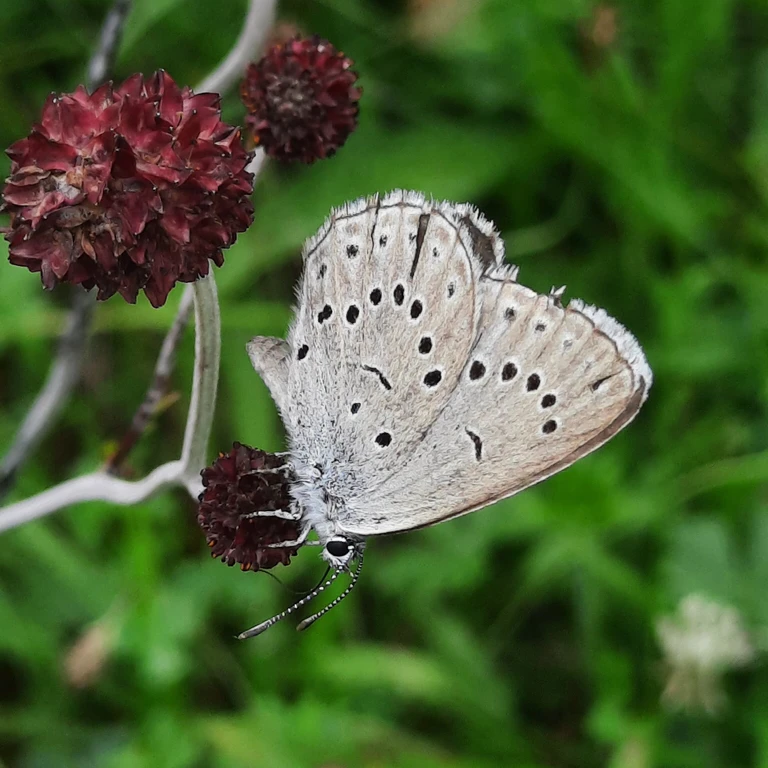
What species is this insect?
Phengaris teleius
